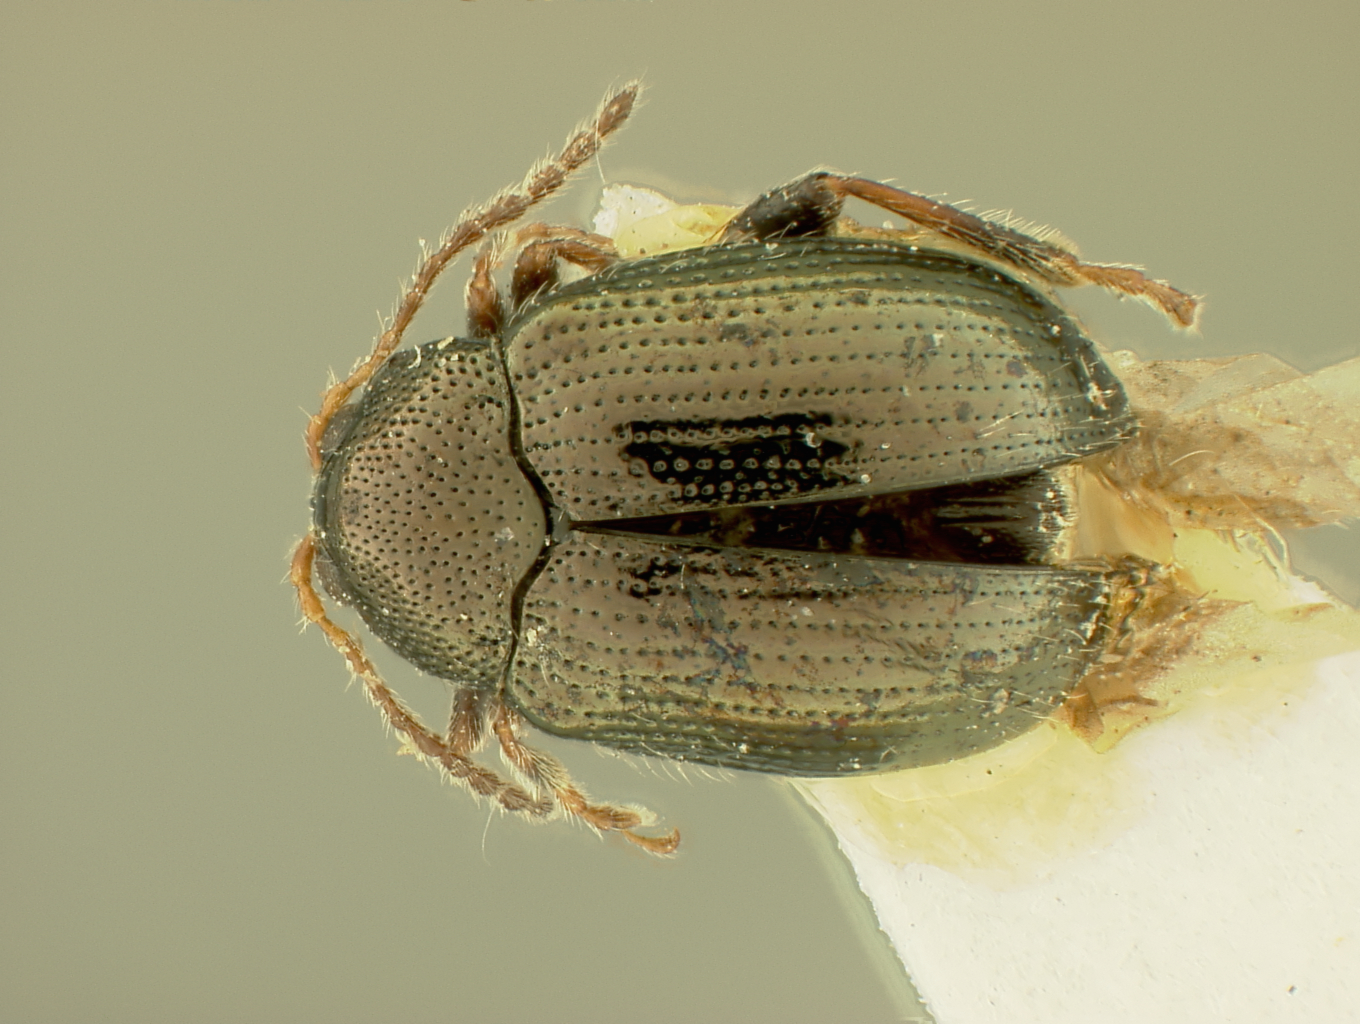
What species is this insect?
Acallepitrix lima
